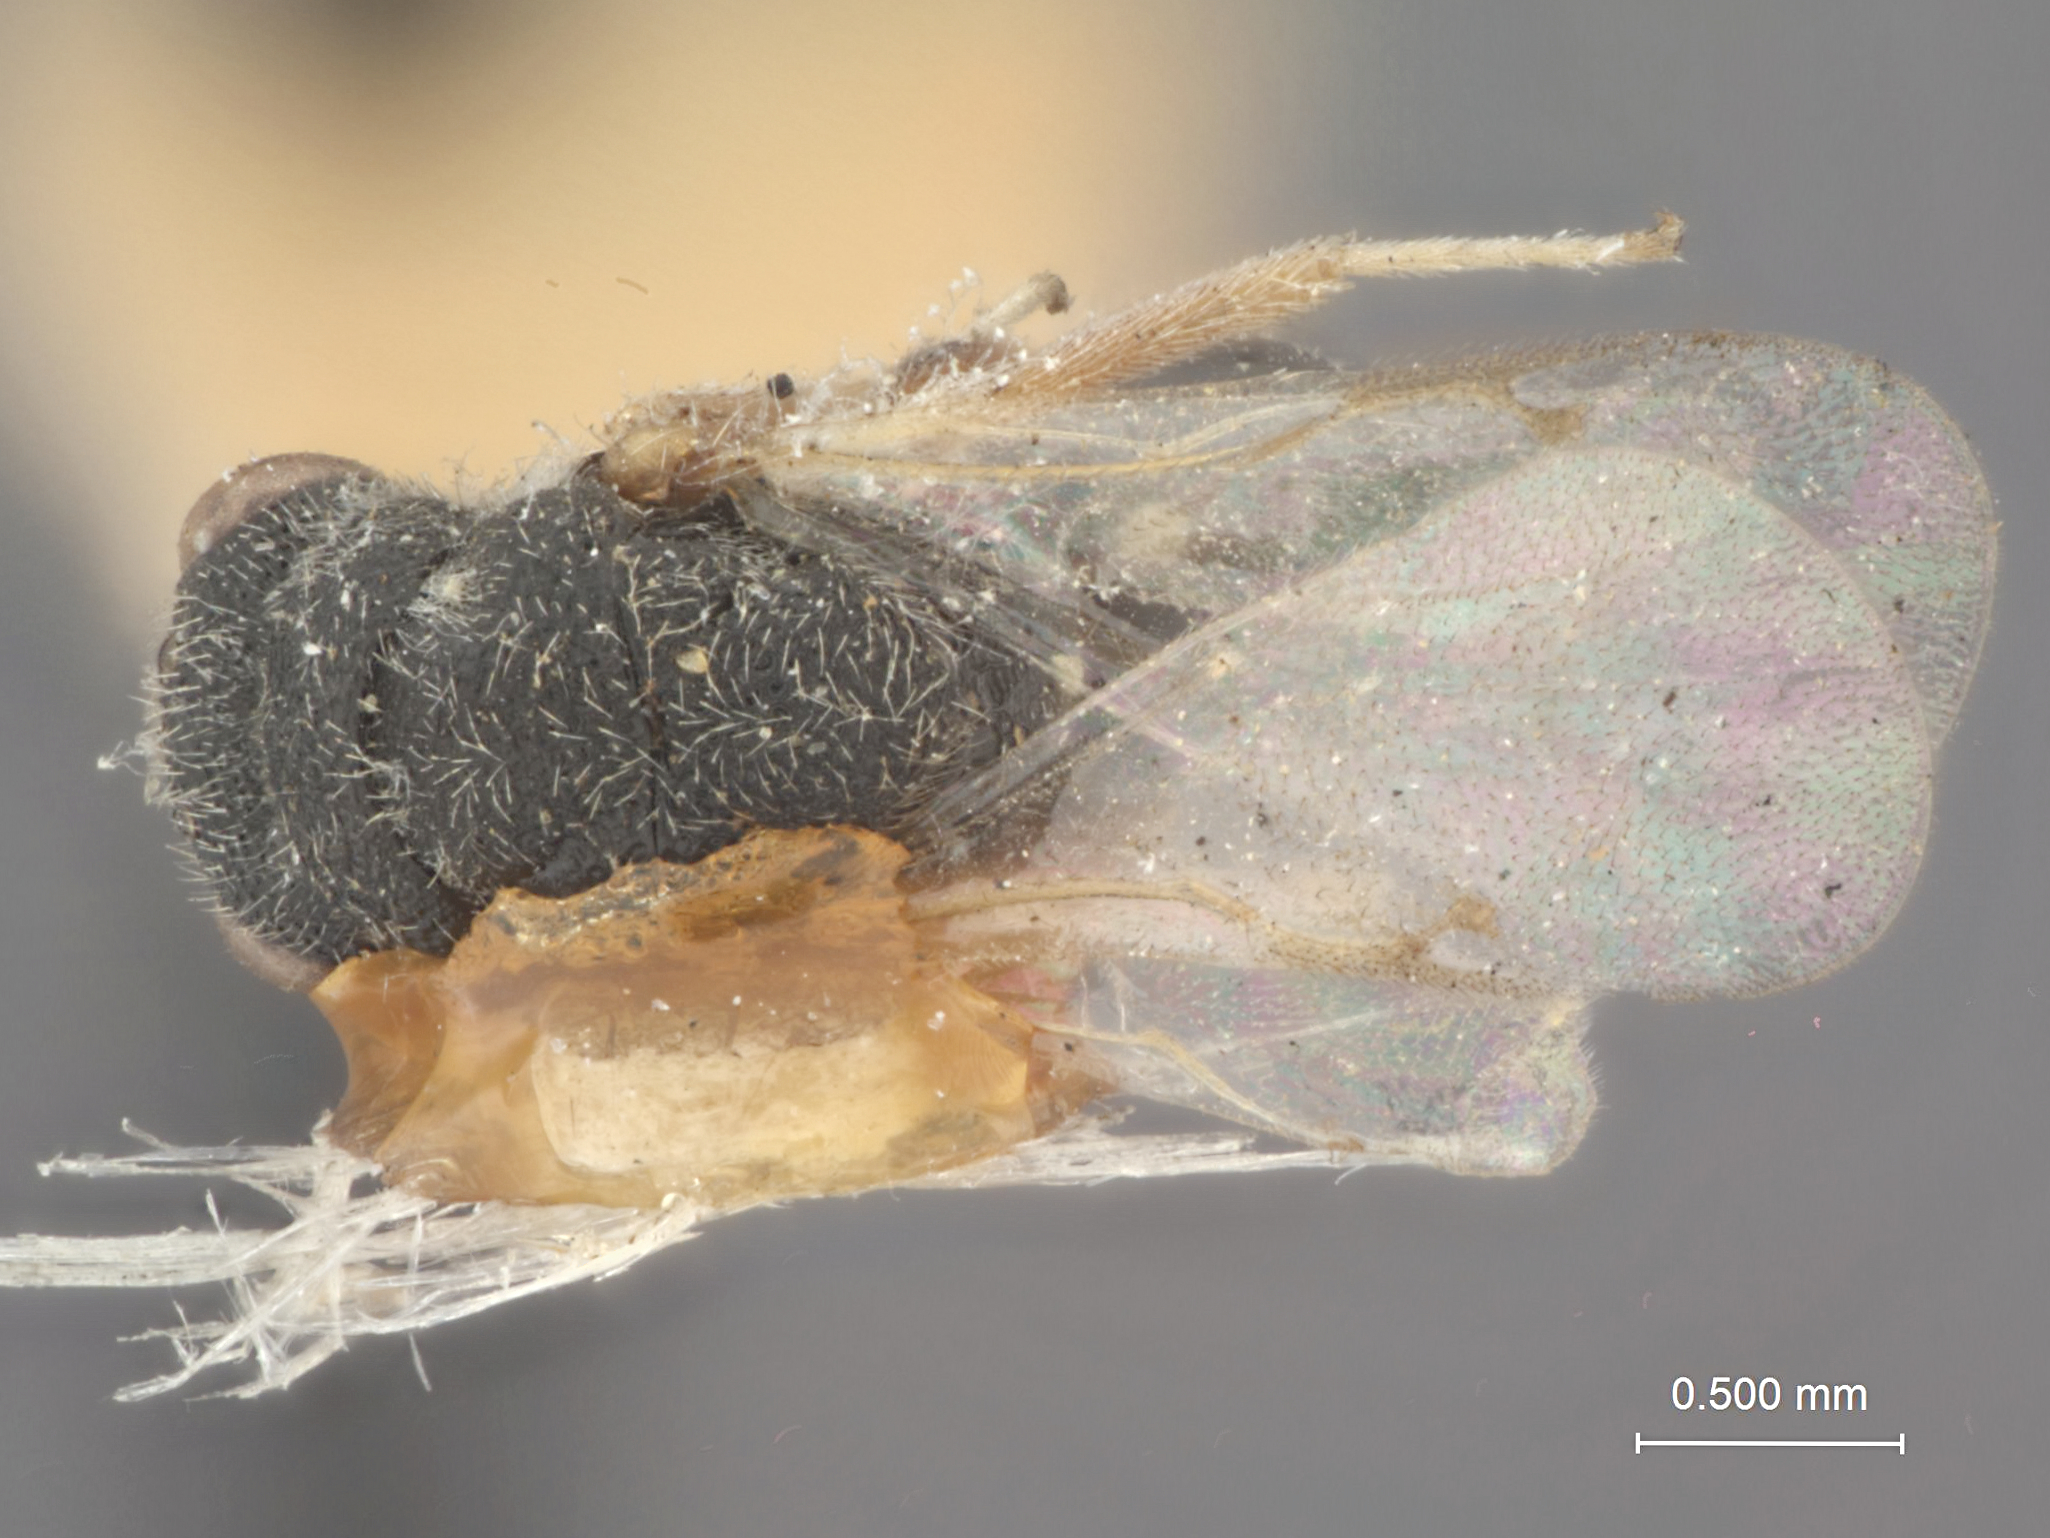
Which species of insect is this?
Eurytoma subfusca
